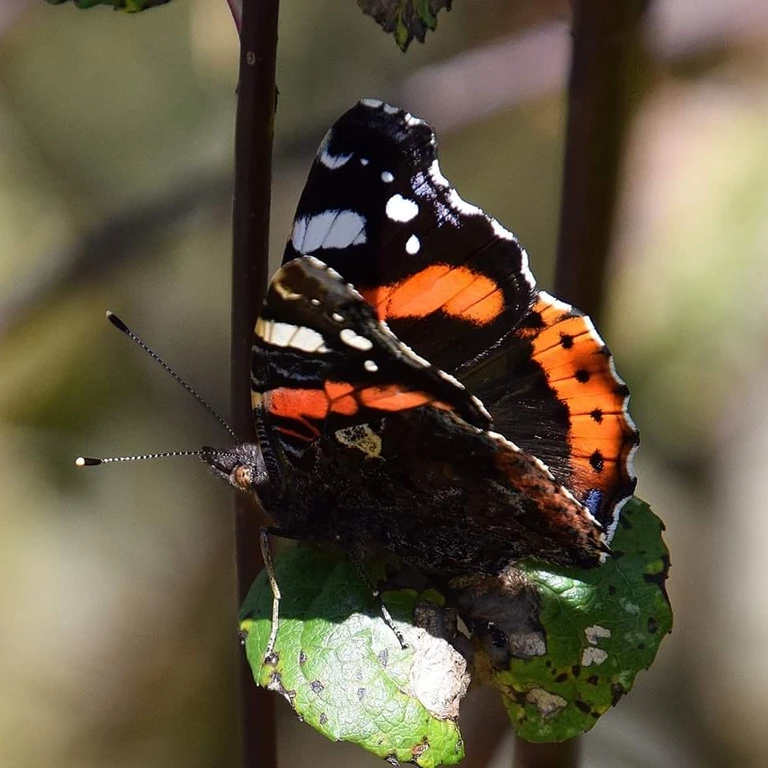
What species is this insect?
Vanessa atalanta
